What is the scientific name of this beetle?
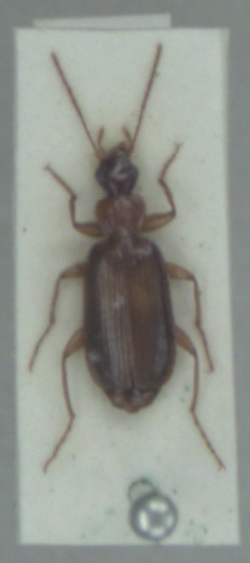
Dromius angustus
